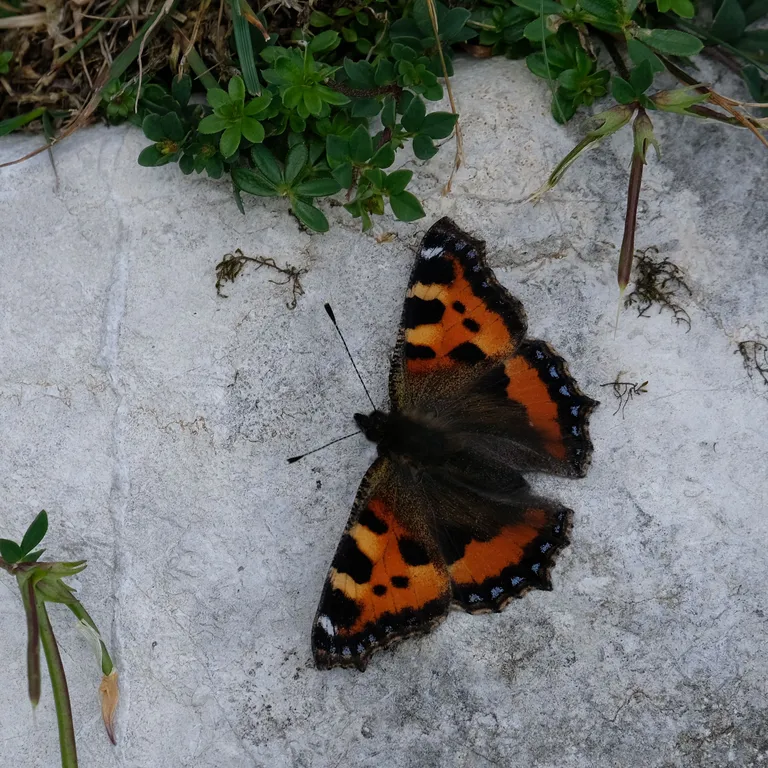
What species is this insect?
Aglais urticae
